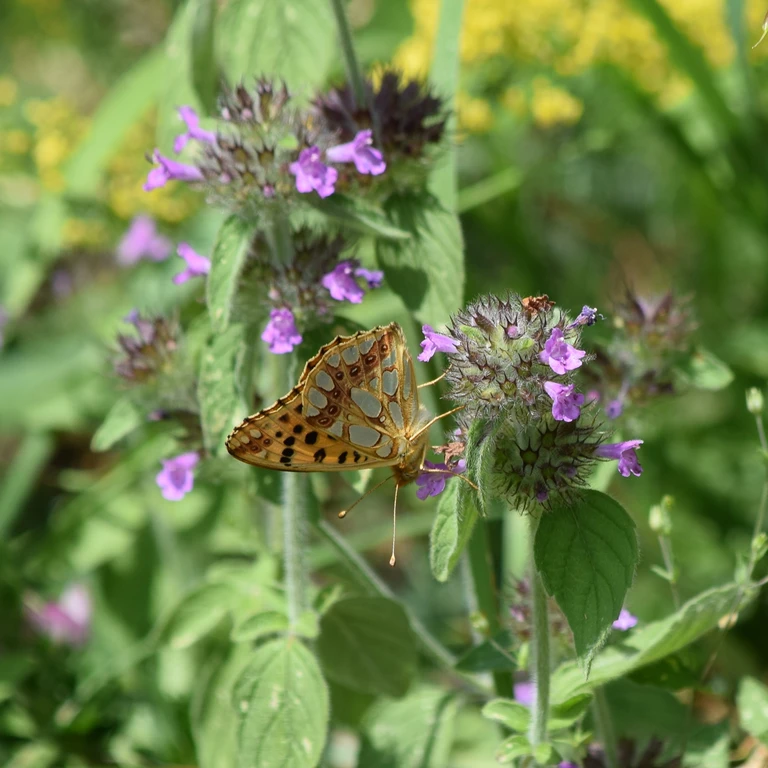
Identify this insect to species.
Issoria lathonia
